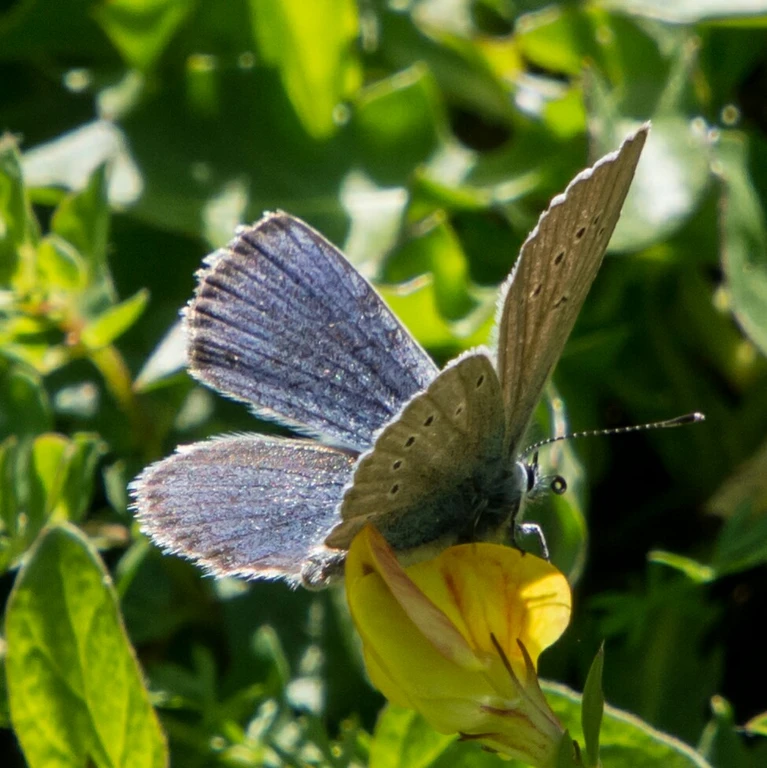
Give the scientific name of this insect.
Cyaniris semiargus
